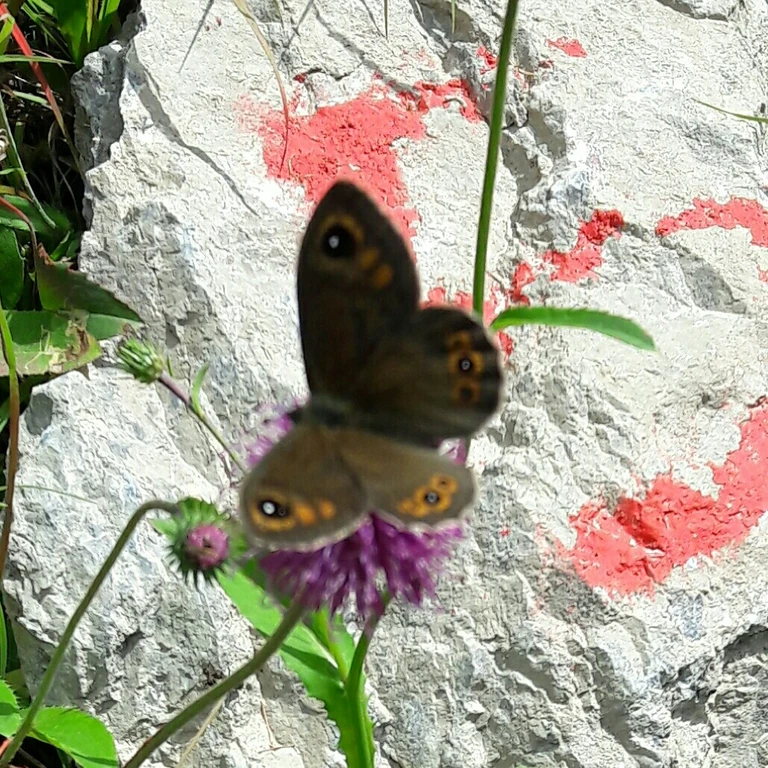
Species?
Lasiommata maera (also Pararge maera)
